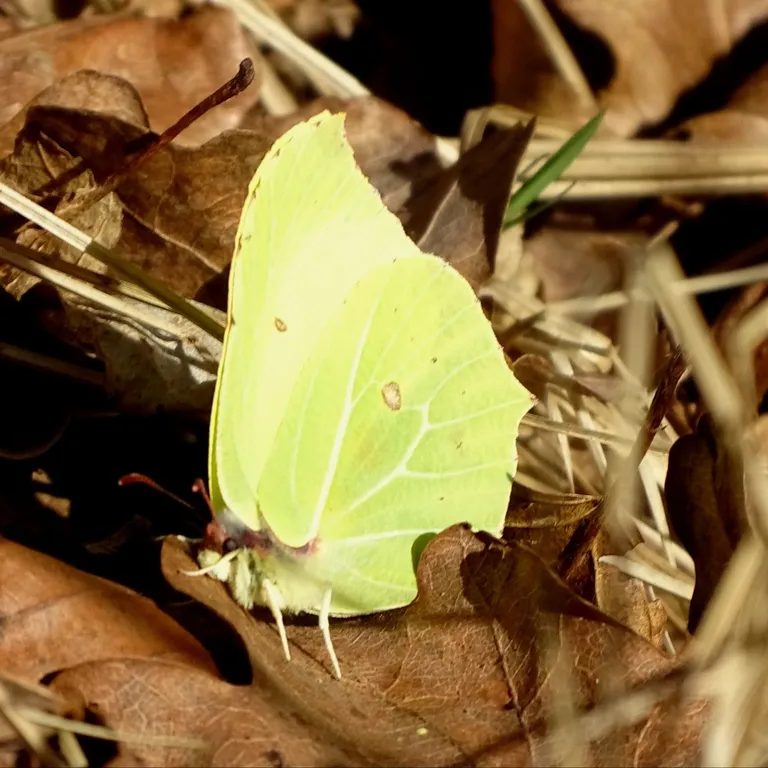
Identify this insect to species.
Gonepteryx rhamni
